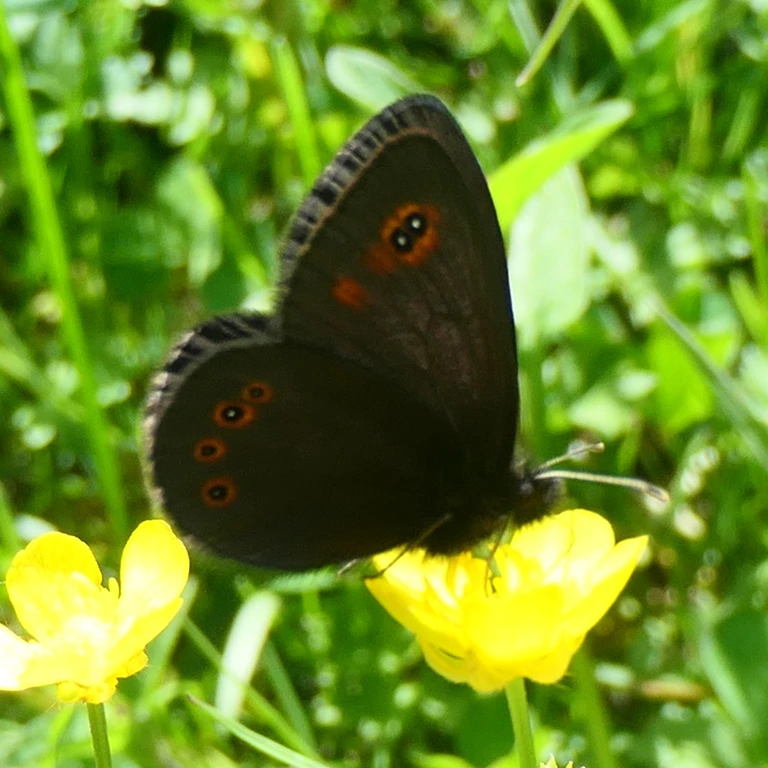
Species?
Erebia medusa
